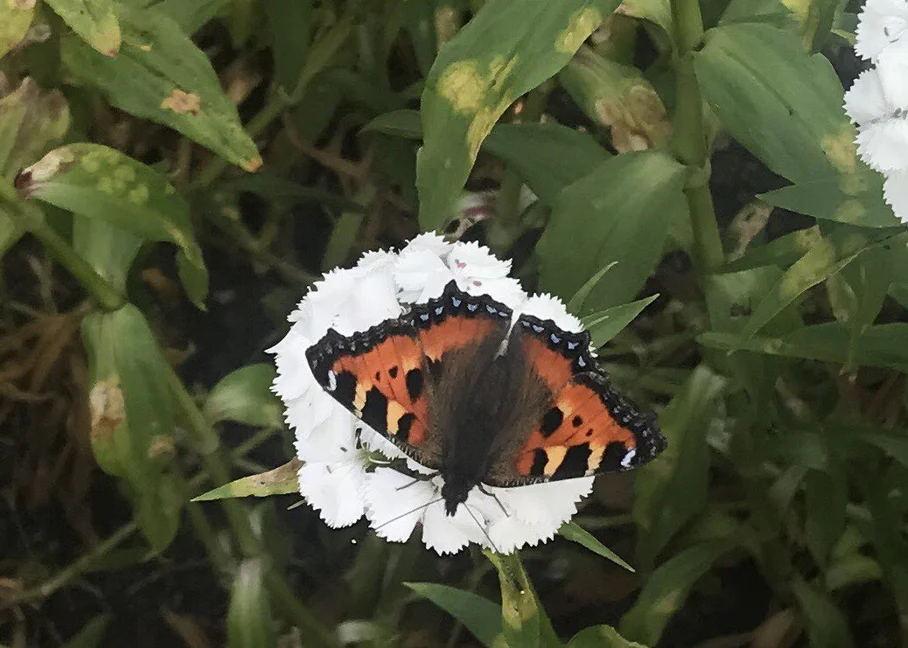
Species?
Aglais urticae
